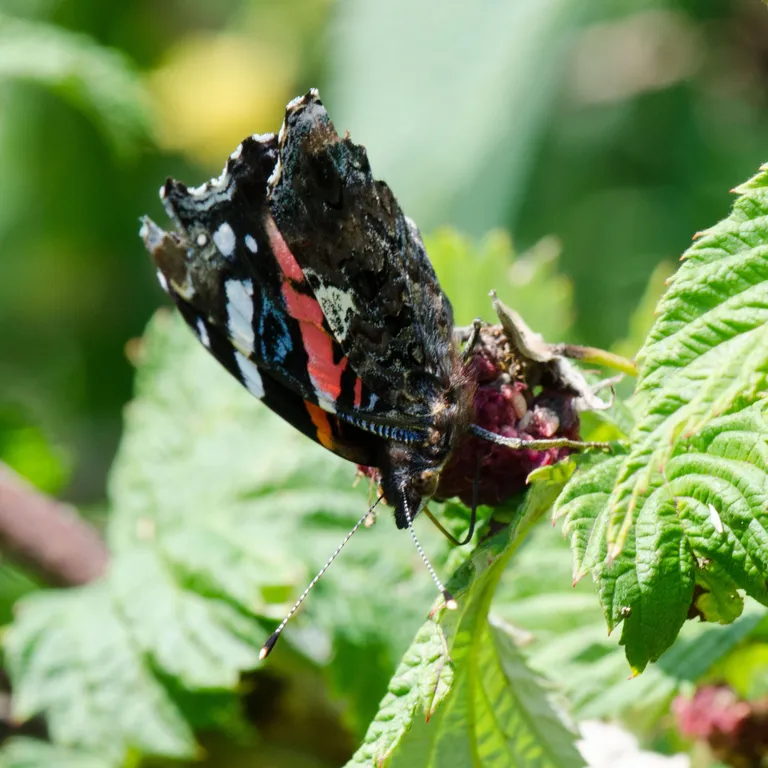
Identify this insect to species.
Vanessa atalanta
